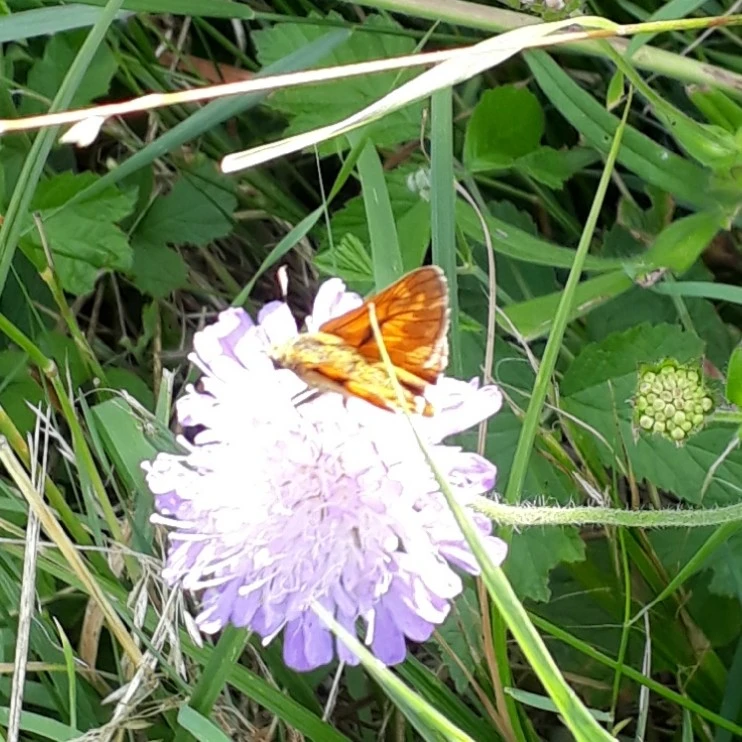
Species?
Ochlodes sylvanus (also Ochlodes venata)
